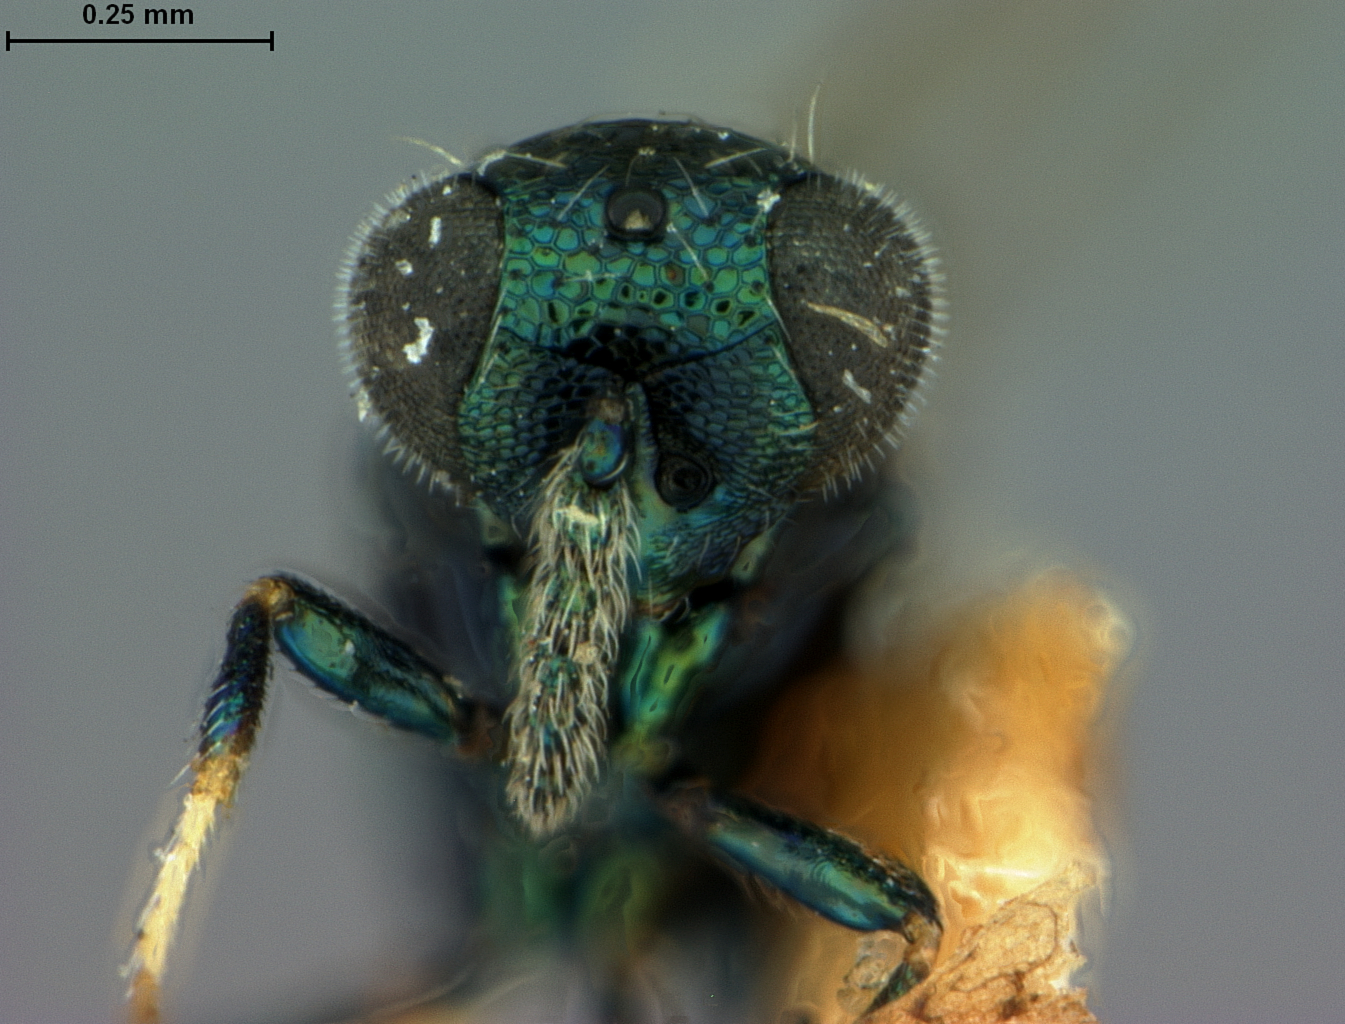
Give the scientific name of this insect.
Pleurotropis atamiensis
